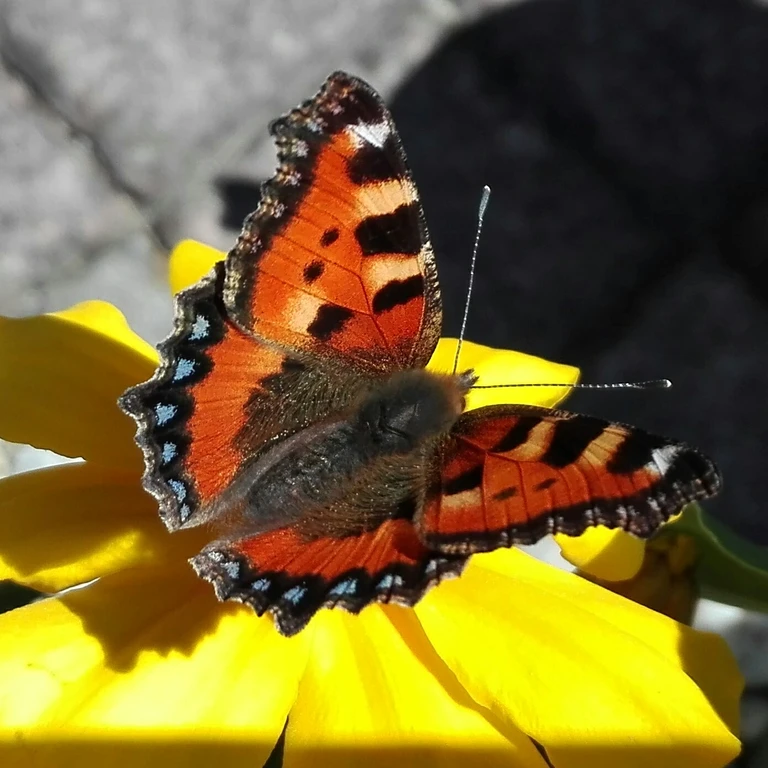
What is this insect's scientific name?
Aglais urticae
